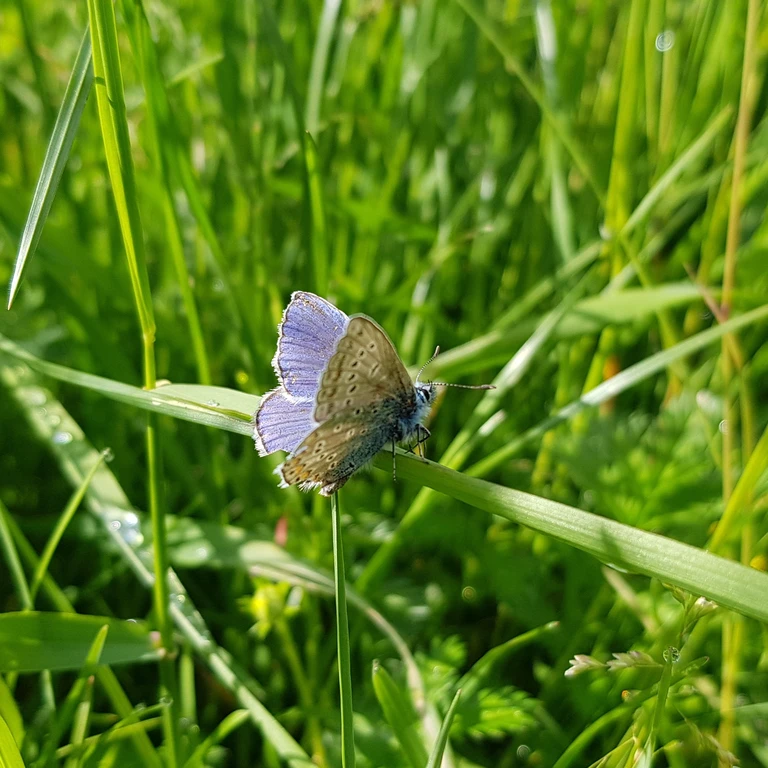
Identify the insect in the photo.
Polyommatus icarus
